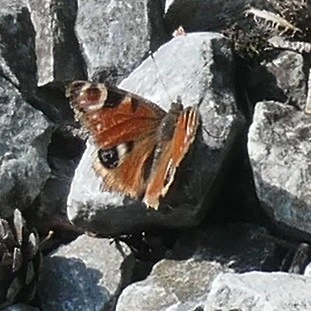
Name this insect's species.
Aglais io
